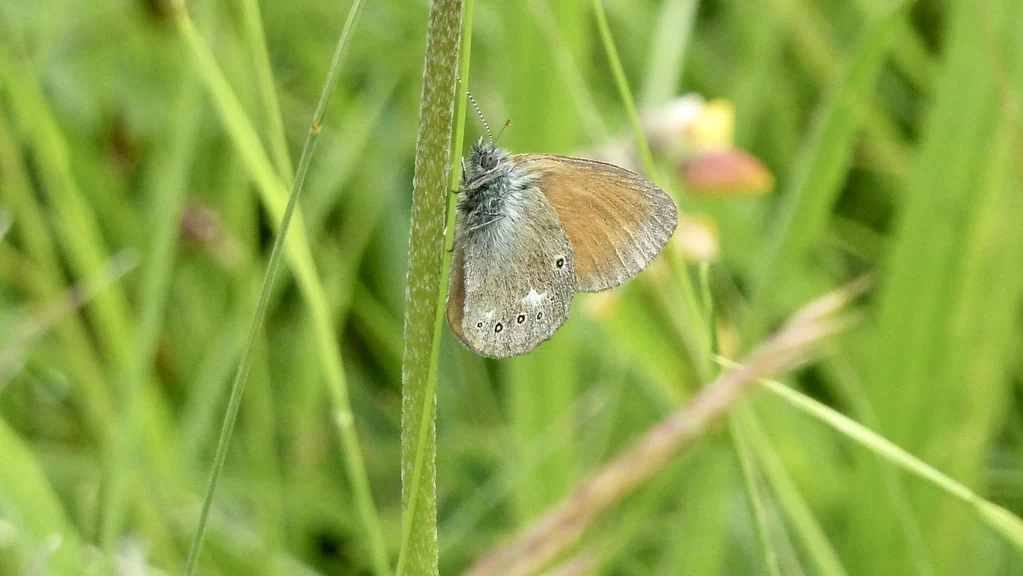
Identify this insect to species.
Coenonympha glycerion (also Coenonympha iphis)
